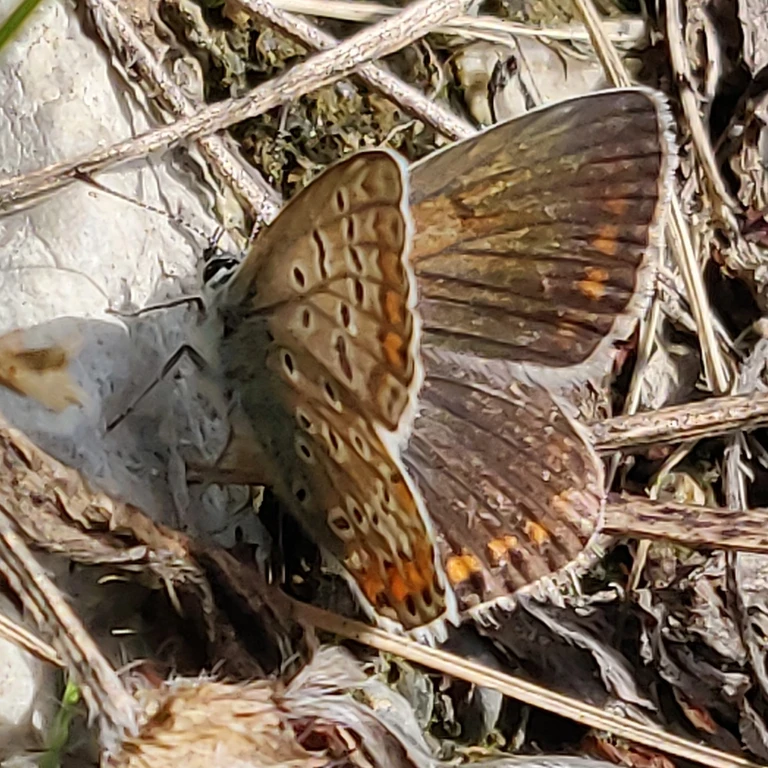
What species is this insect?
Polyommatus icarus
